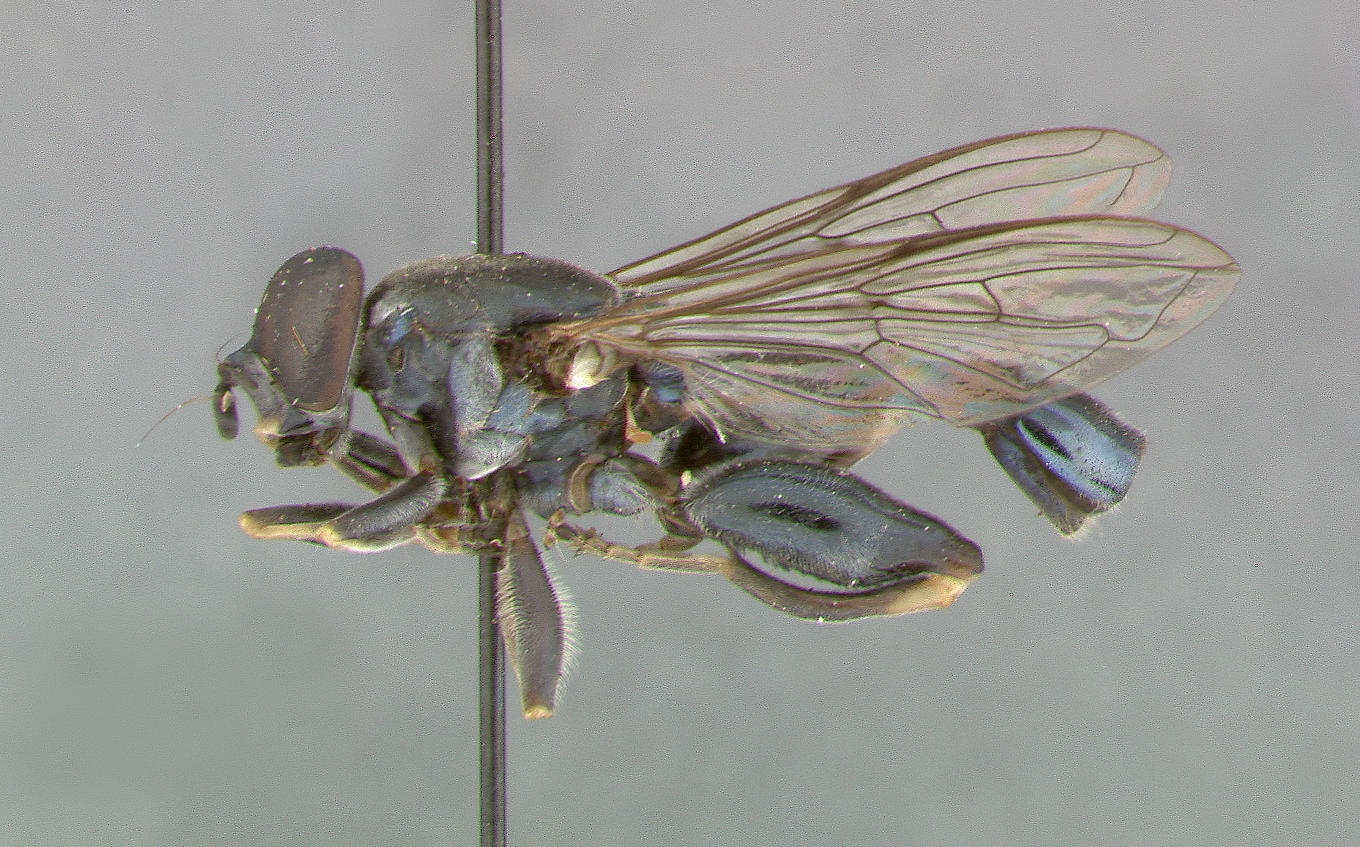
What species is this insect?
Planes rondanii
